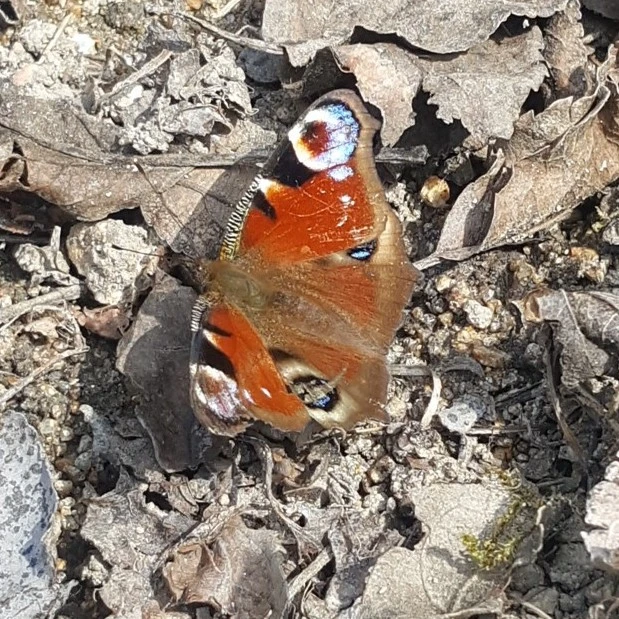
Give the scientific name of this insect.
Aglais io
